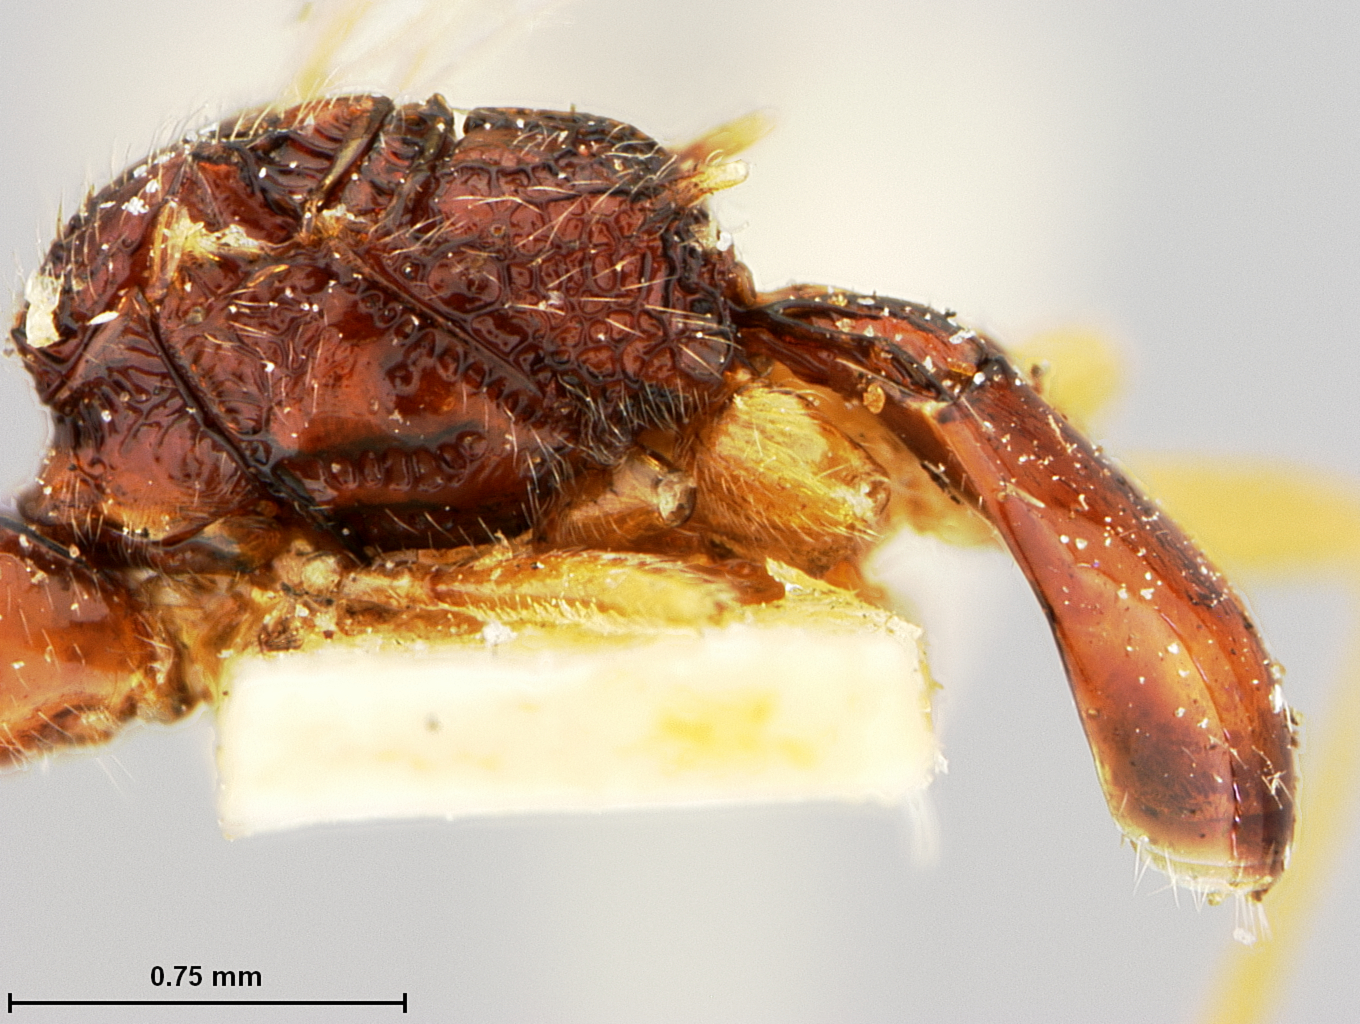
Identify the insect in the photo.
Arrhaphis americana
